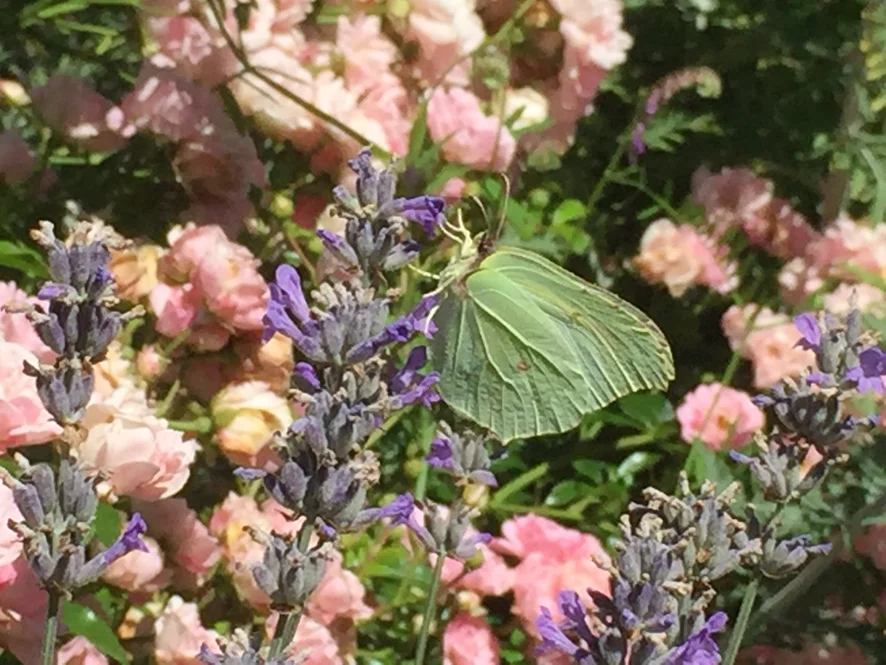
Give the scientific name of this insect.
Gonepteryx rhamni
